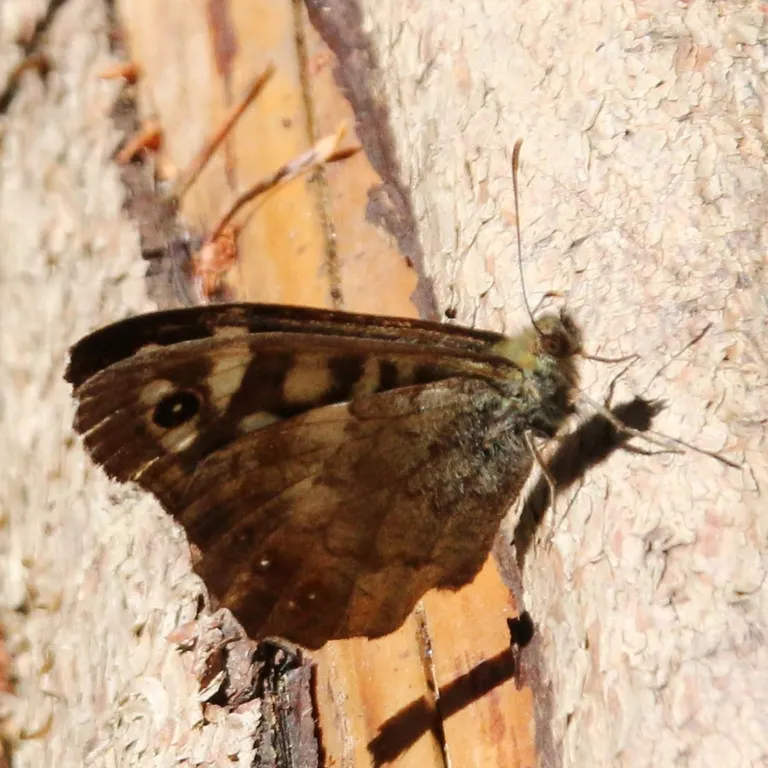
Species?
Pararge aegeria
